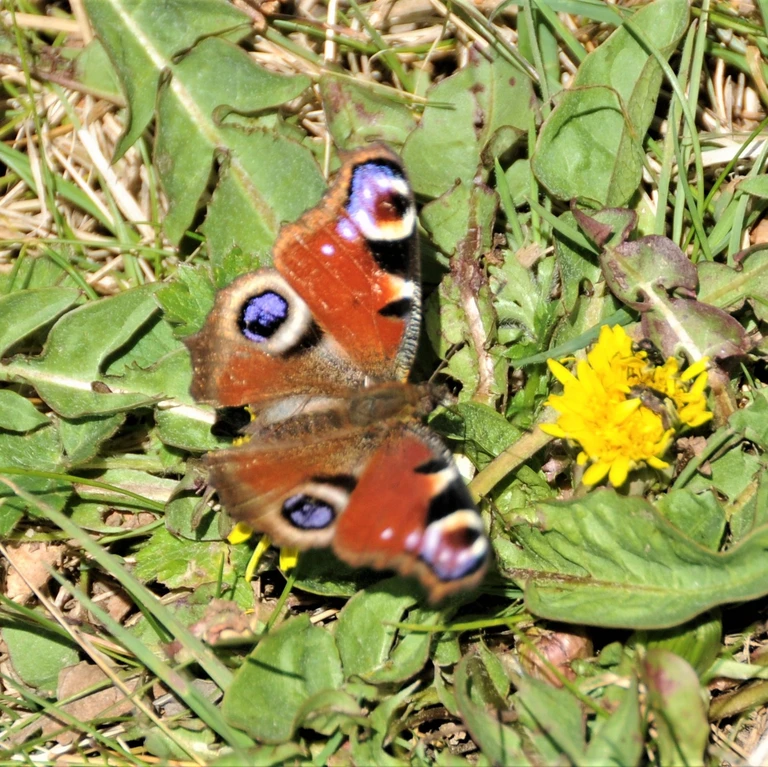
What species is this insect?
Aglais io
